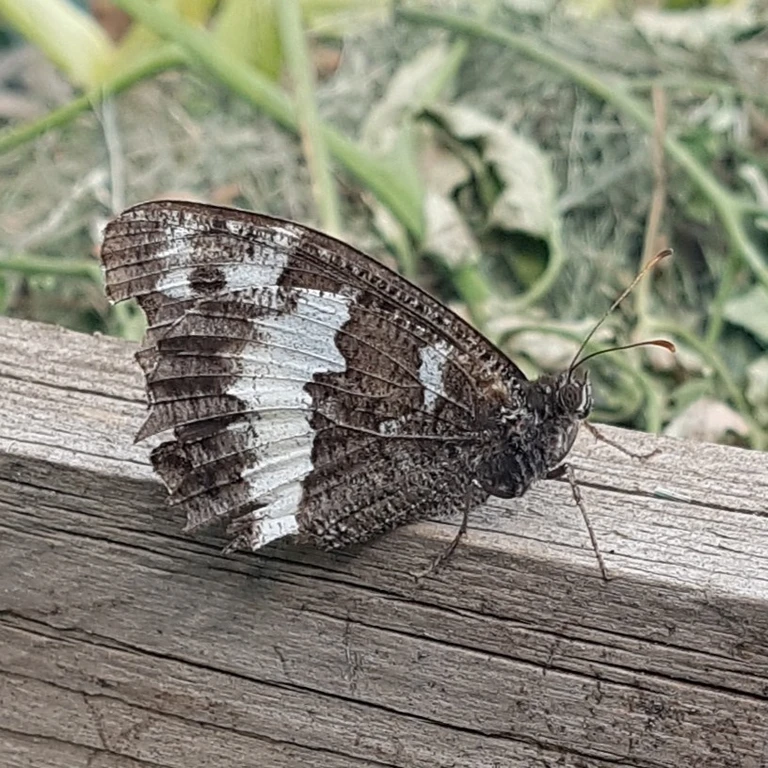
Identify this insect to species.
Brintesia circe
